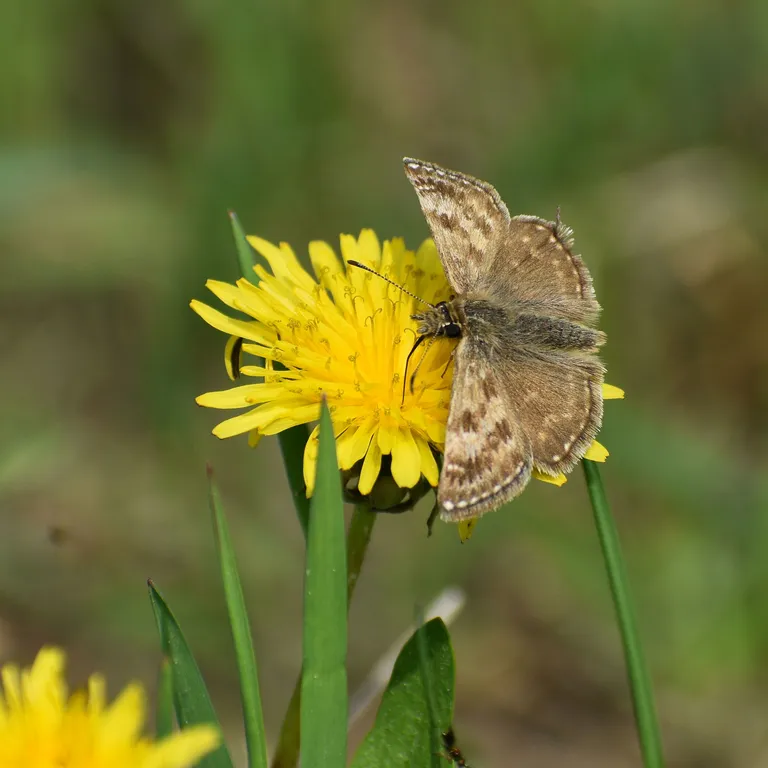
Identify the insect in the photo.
Erynnis tages
